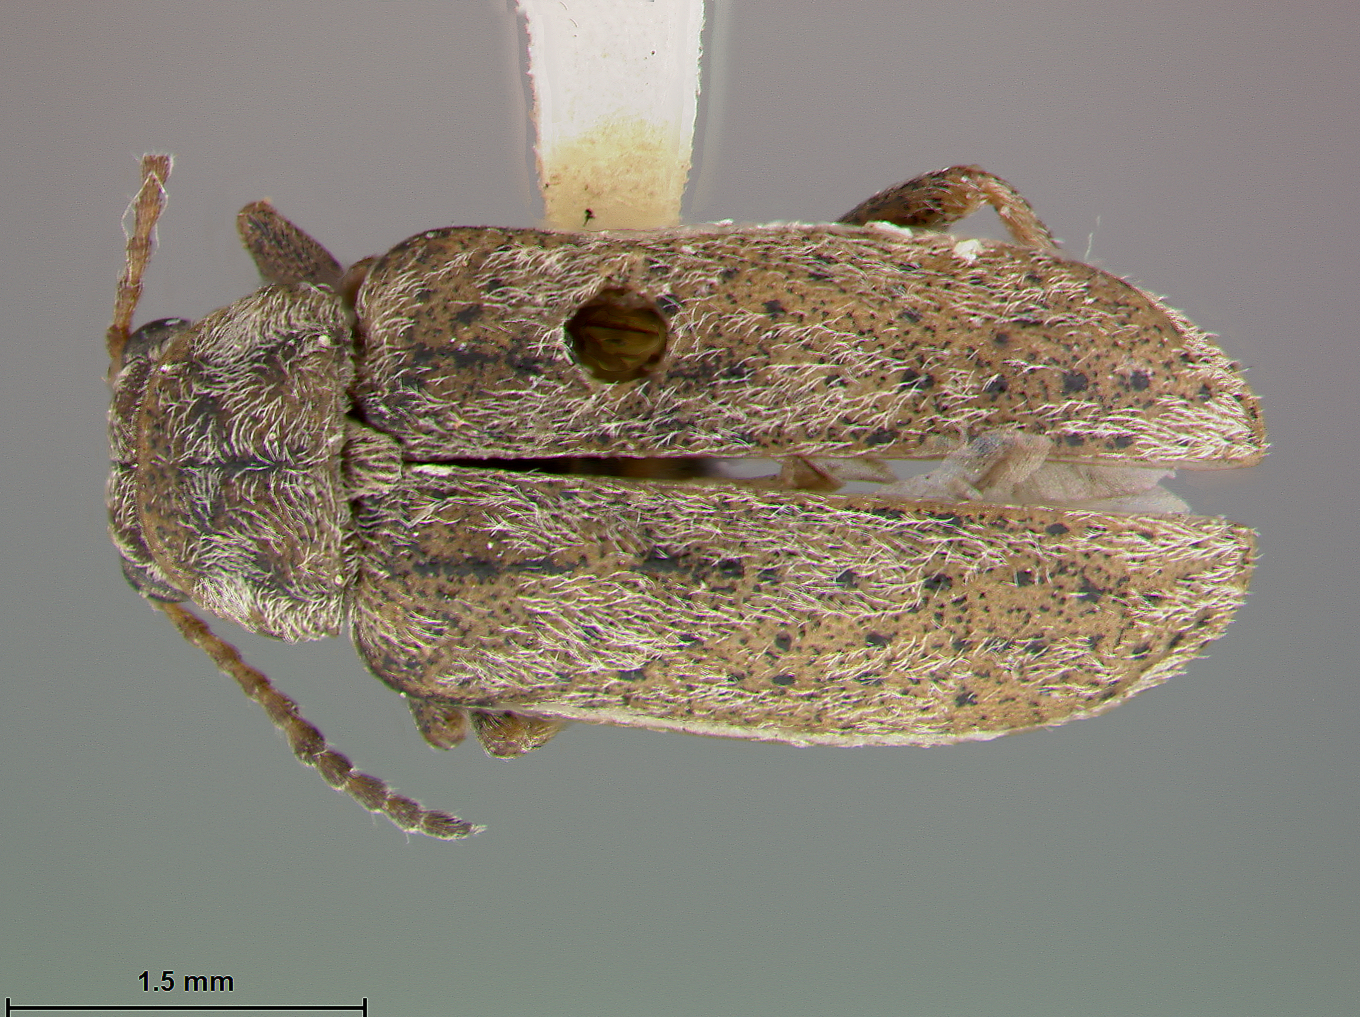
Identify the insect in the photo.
Monoxia grisea
